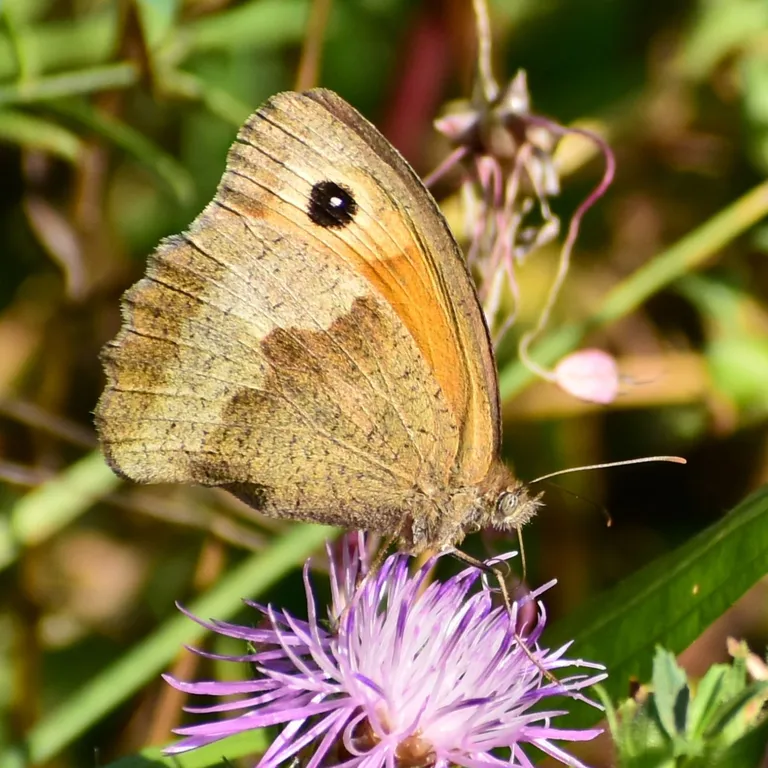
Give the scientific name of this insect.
Maniola jurtina
